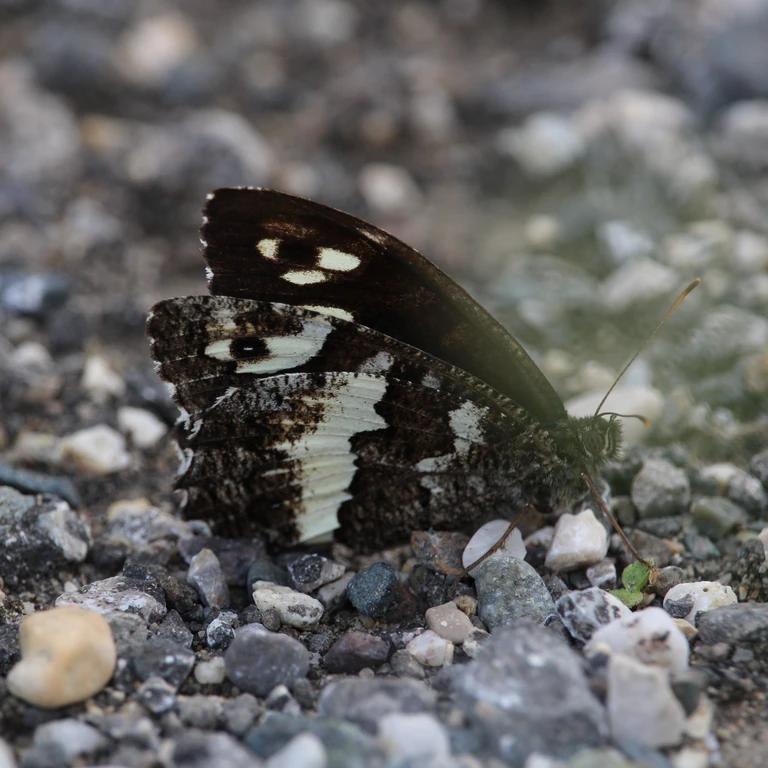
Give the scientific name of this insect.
Brintesia circe
